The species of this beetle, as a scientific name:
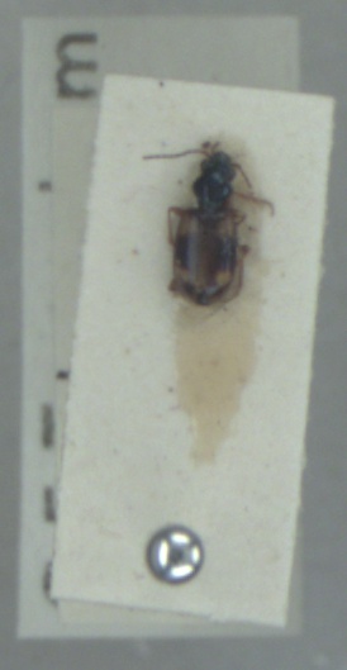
Bembidion quadrimaculatum
